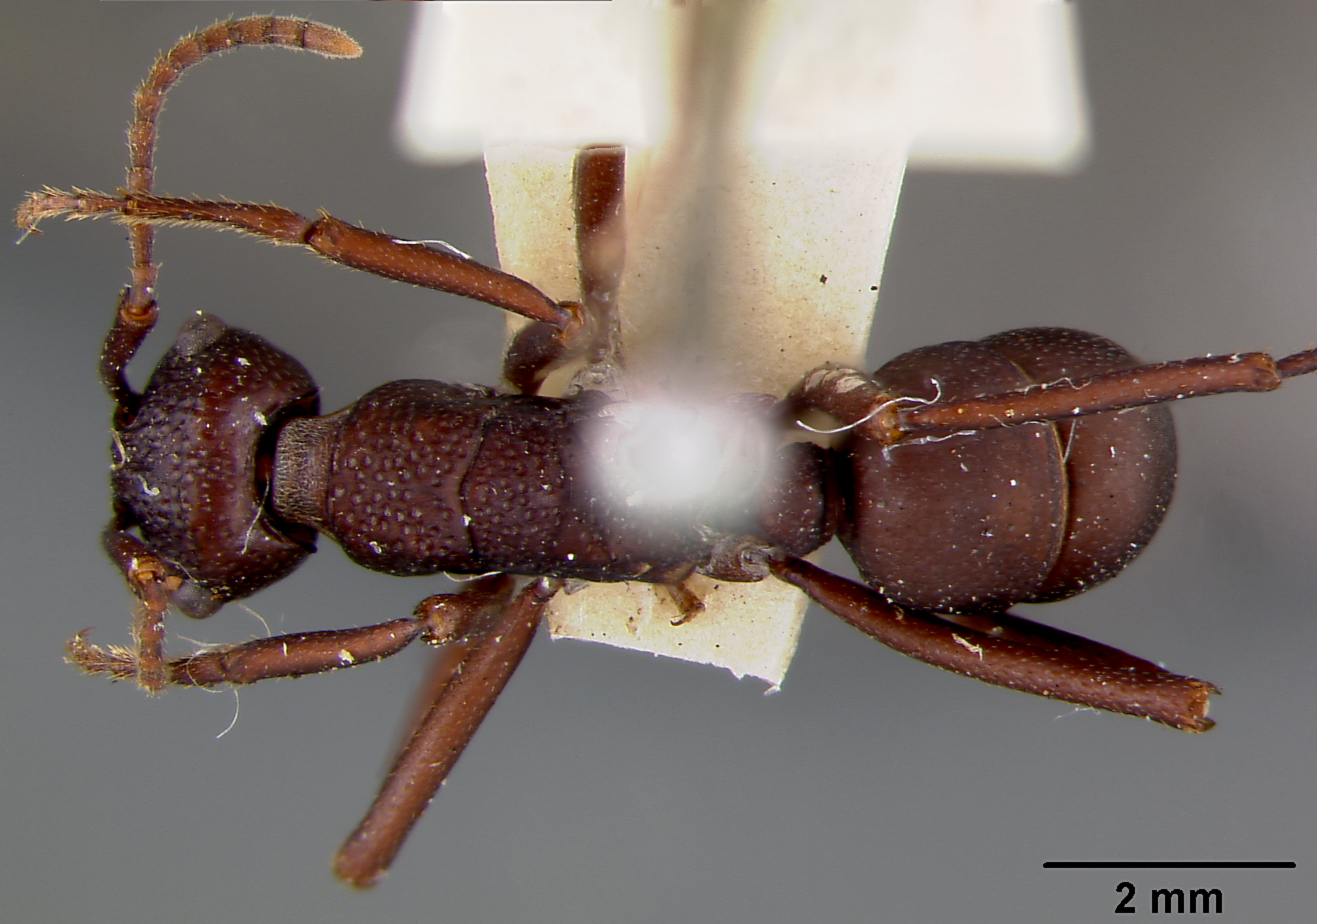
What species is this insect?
Rhytidoponera rufonigra
